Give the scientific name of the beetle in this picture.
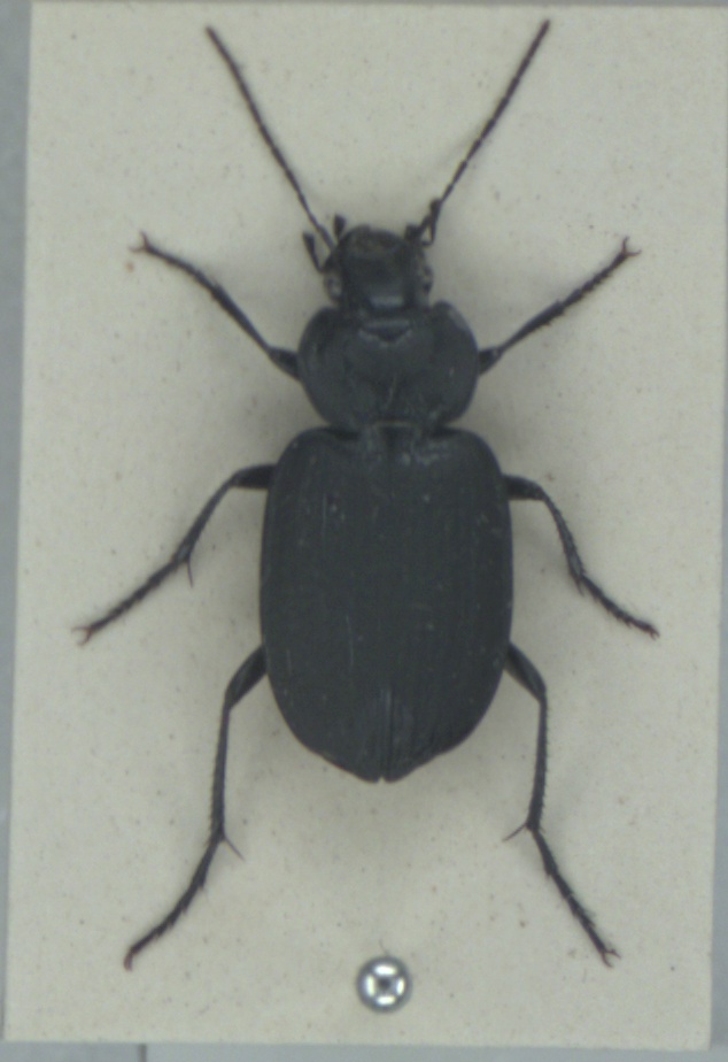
Licinus punctatulus
